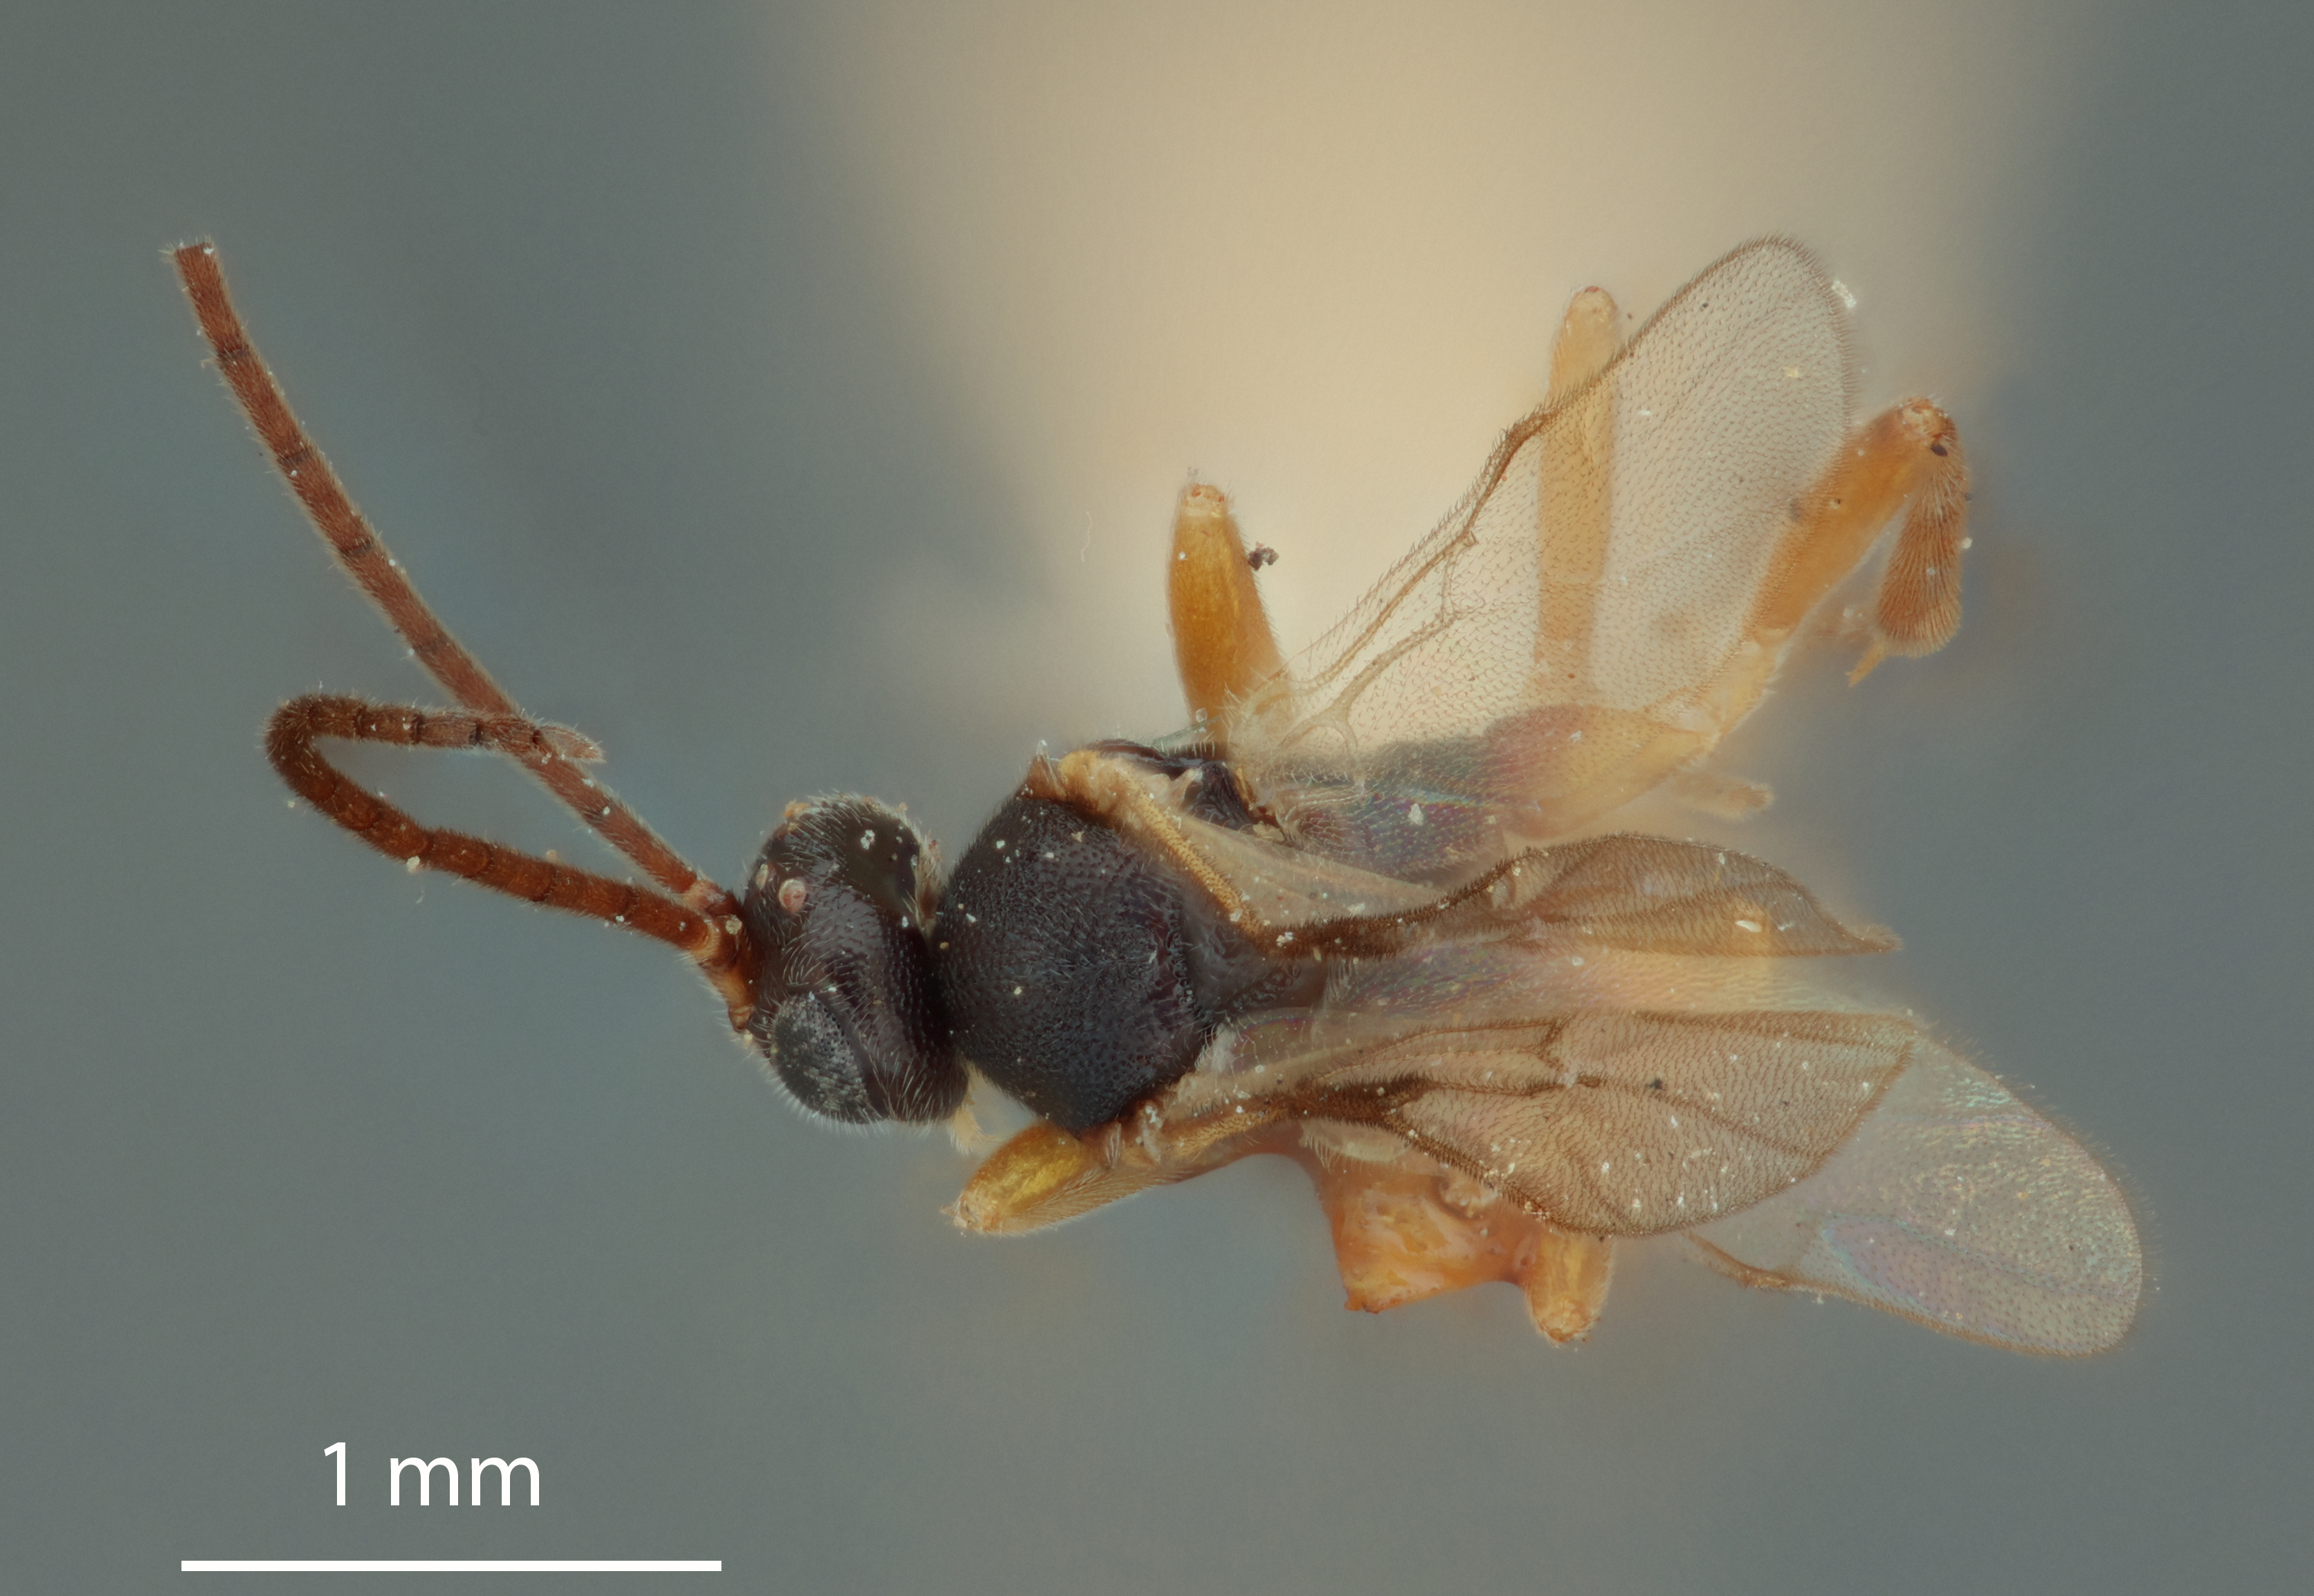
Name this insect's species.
Apanteles diacrisiae
